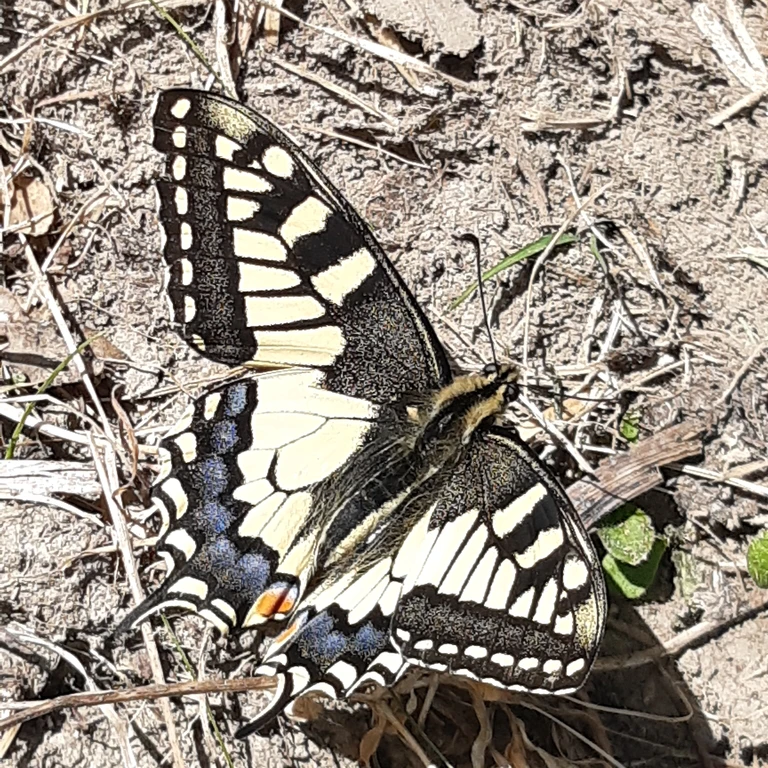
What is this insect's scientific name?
Papilio machaon
